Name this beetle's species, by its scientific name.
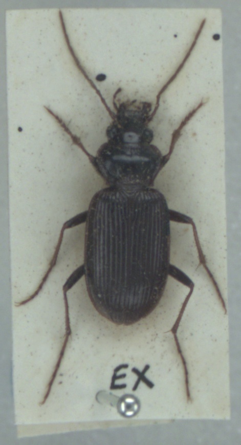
Nebria salina
